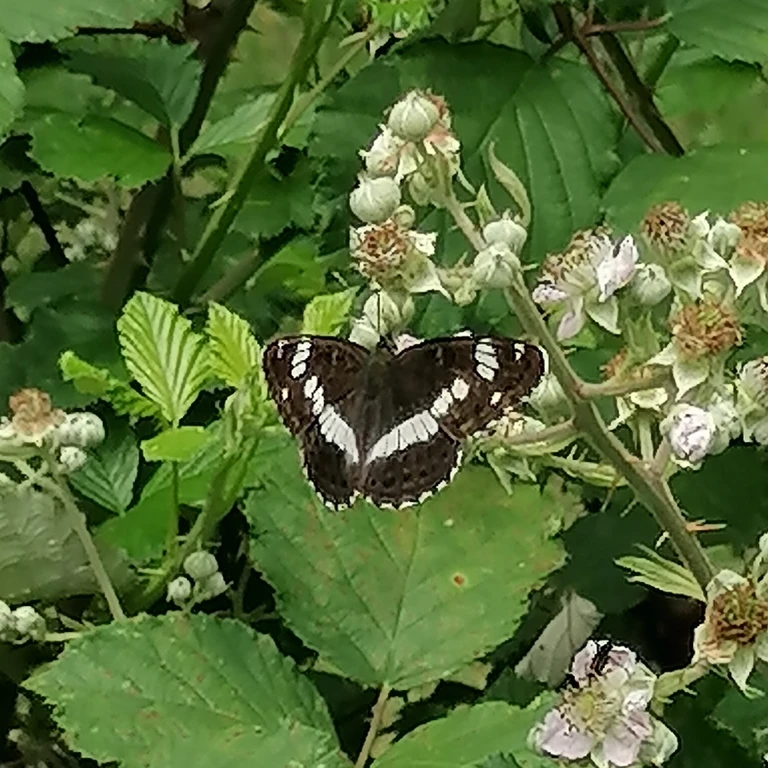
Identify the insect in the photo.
Limenitis camilla (also Ladoga camilla)
